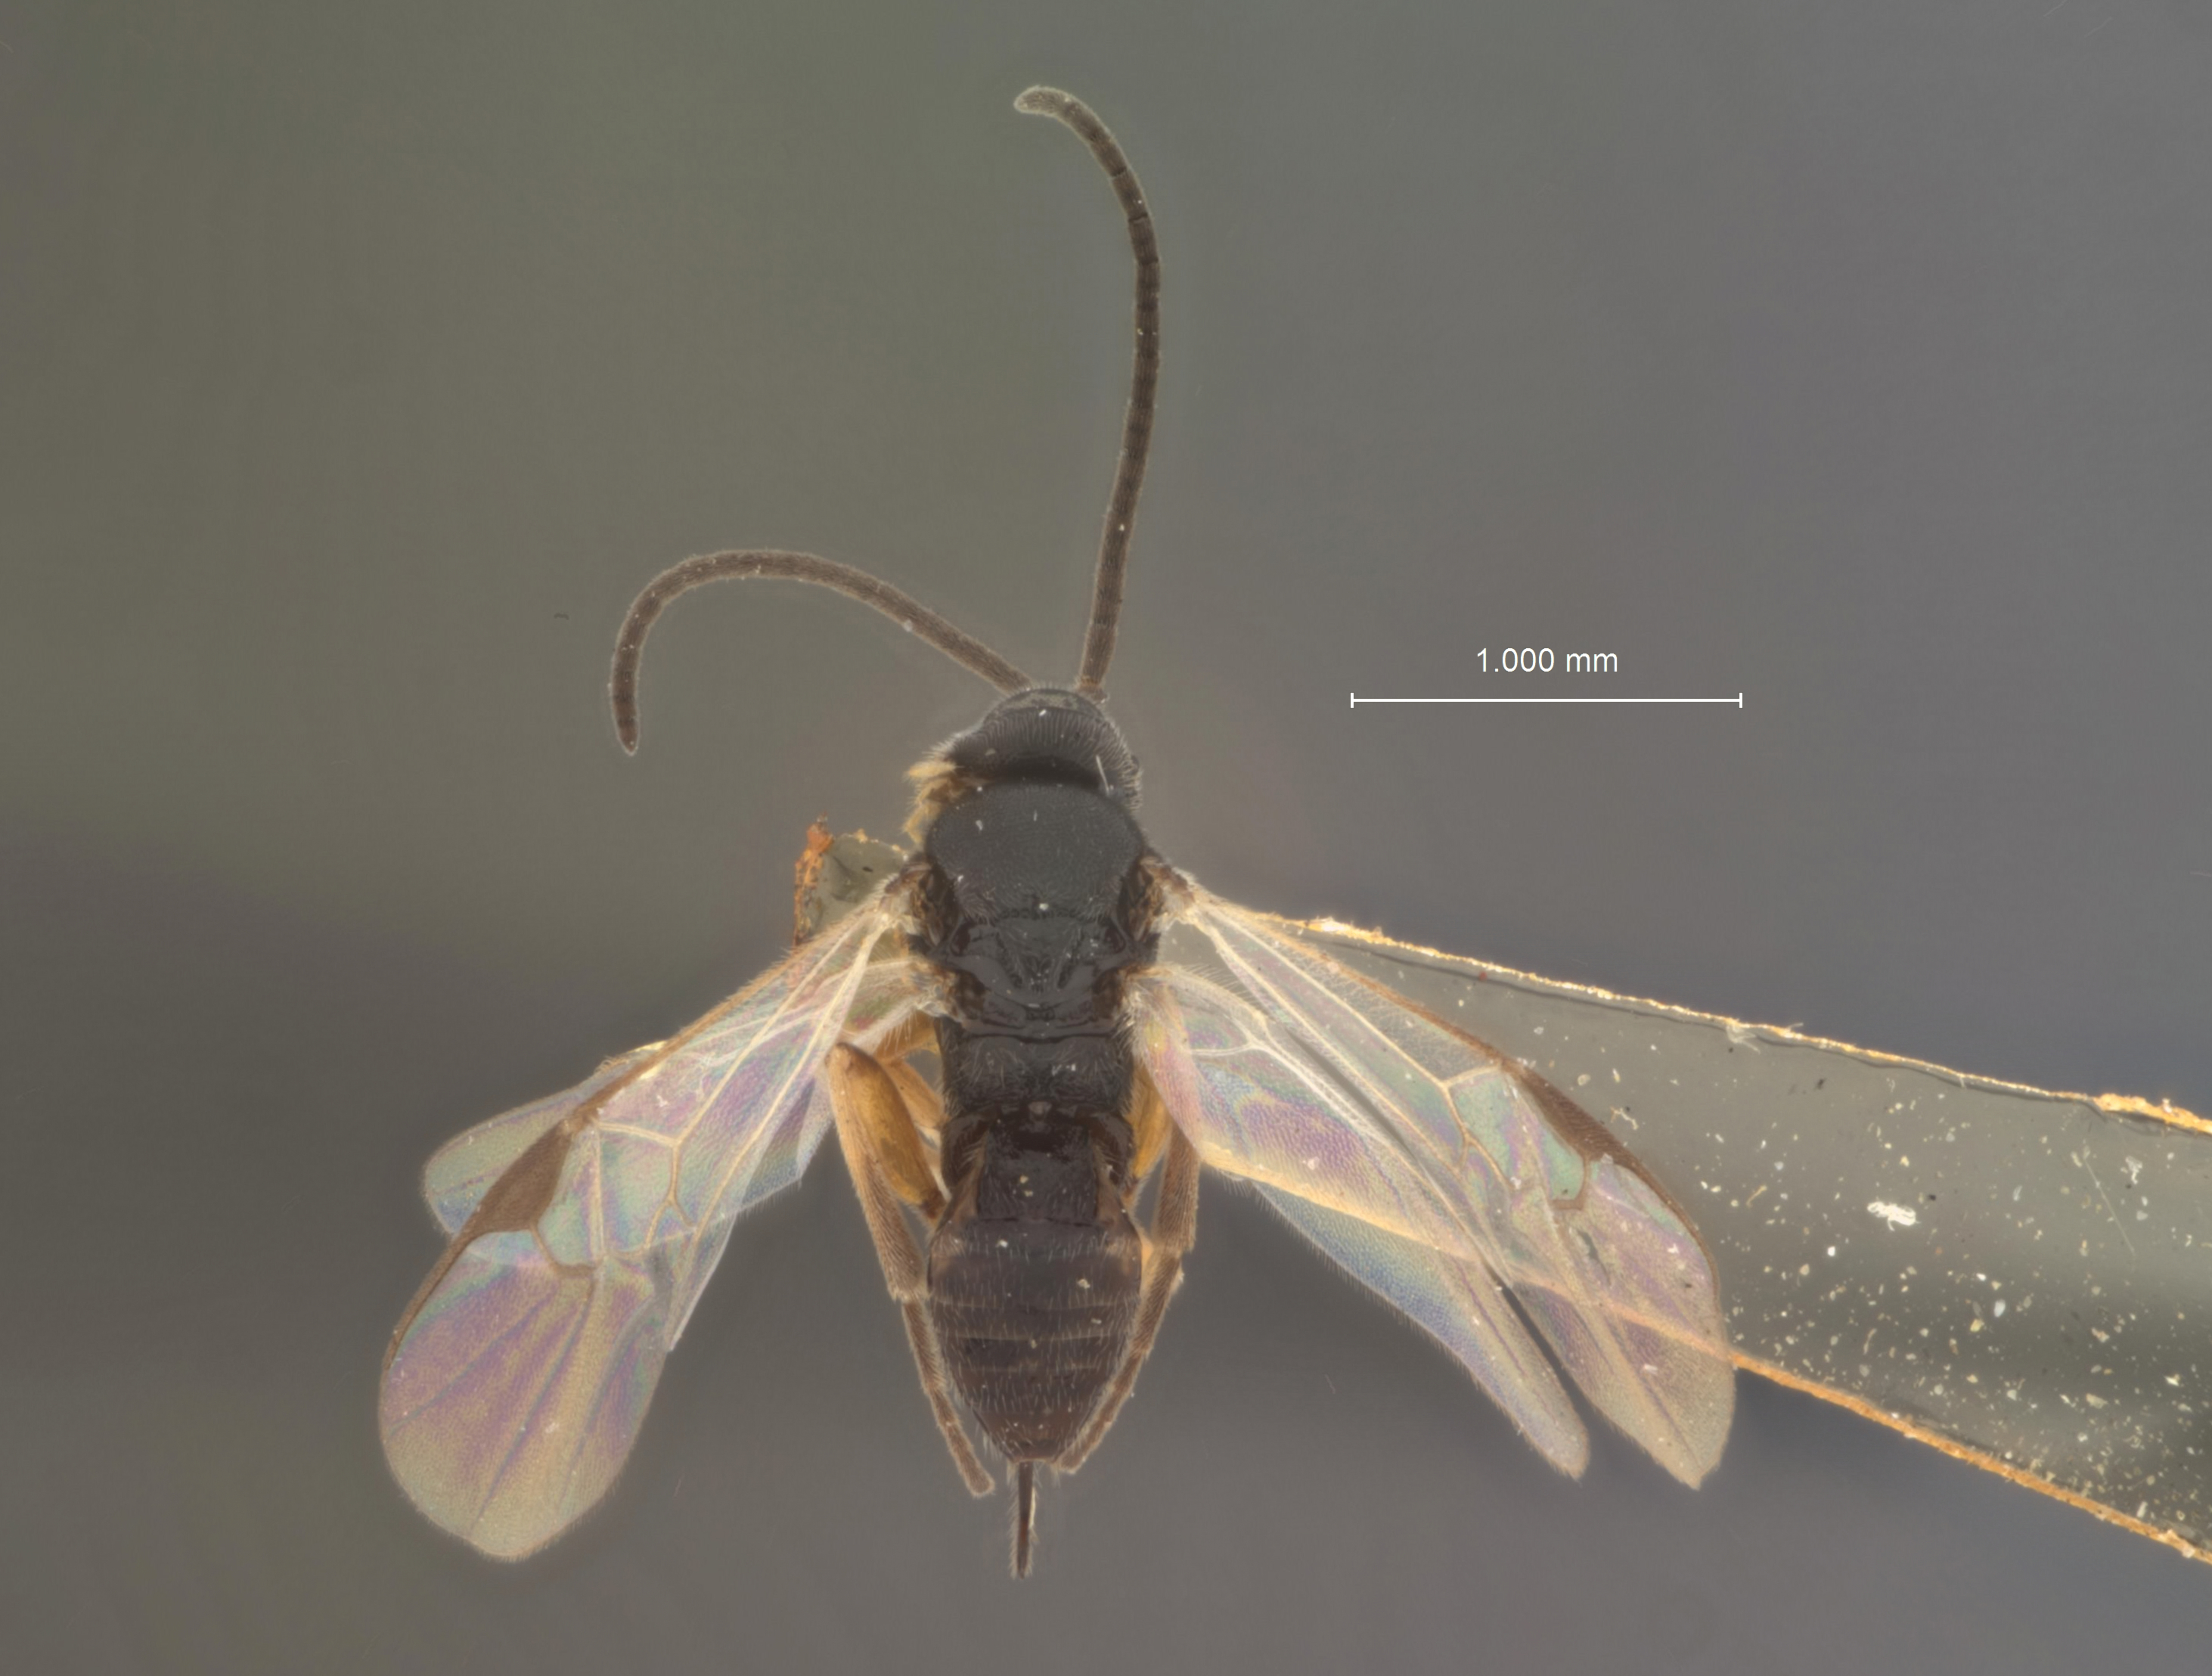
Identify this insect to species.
Apanteles pterophori
